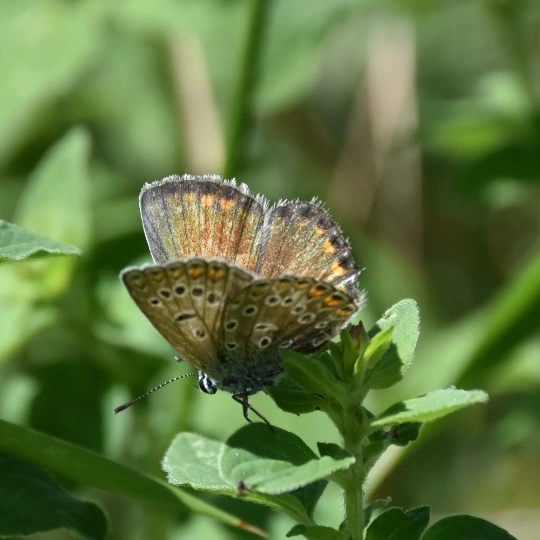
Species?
Polyommatus icarus
